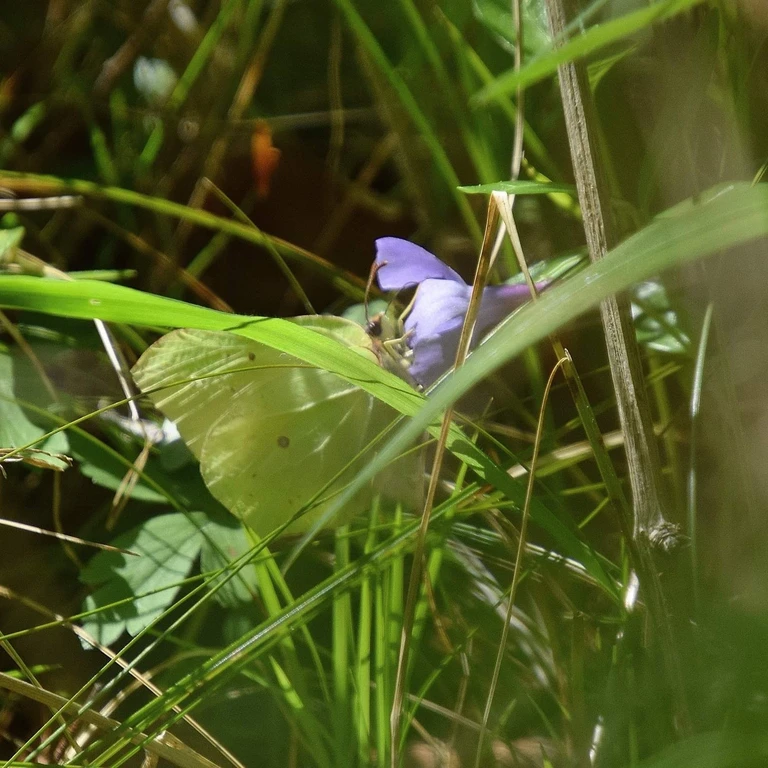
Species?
Gonepteryx rhamni
